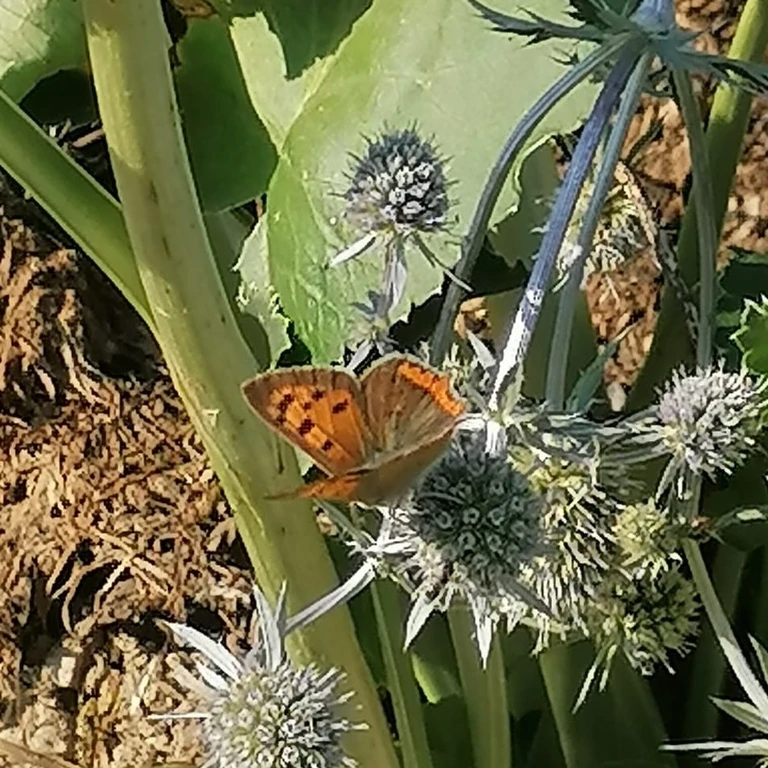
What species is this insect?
Lycaena phlaeas
